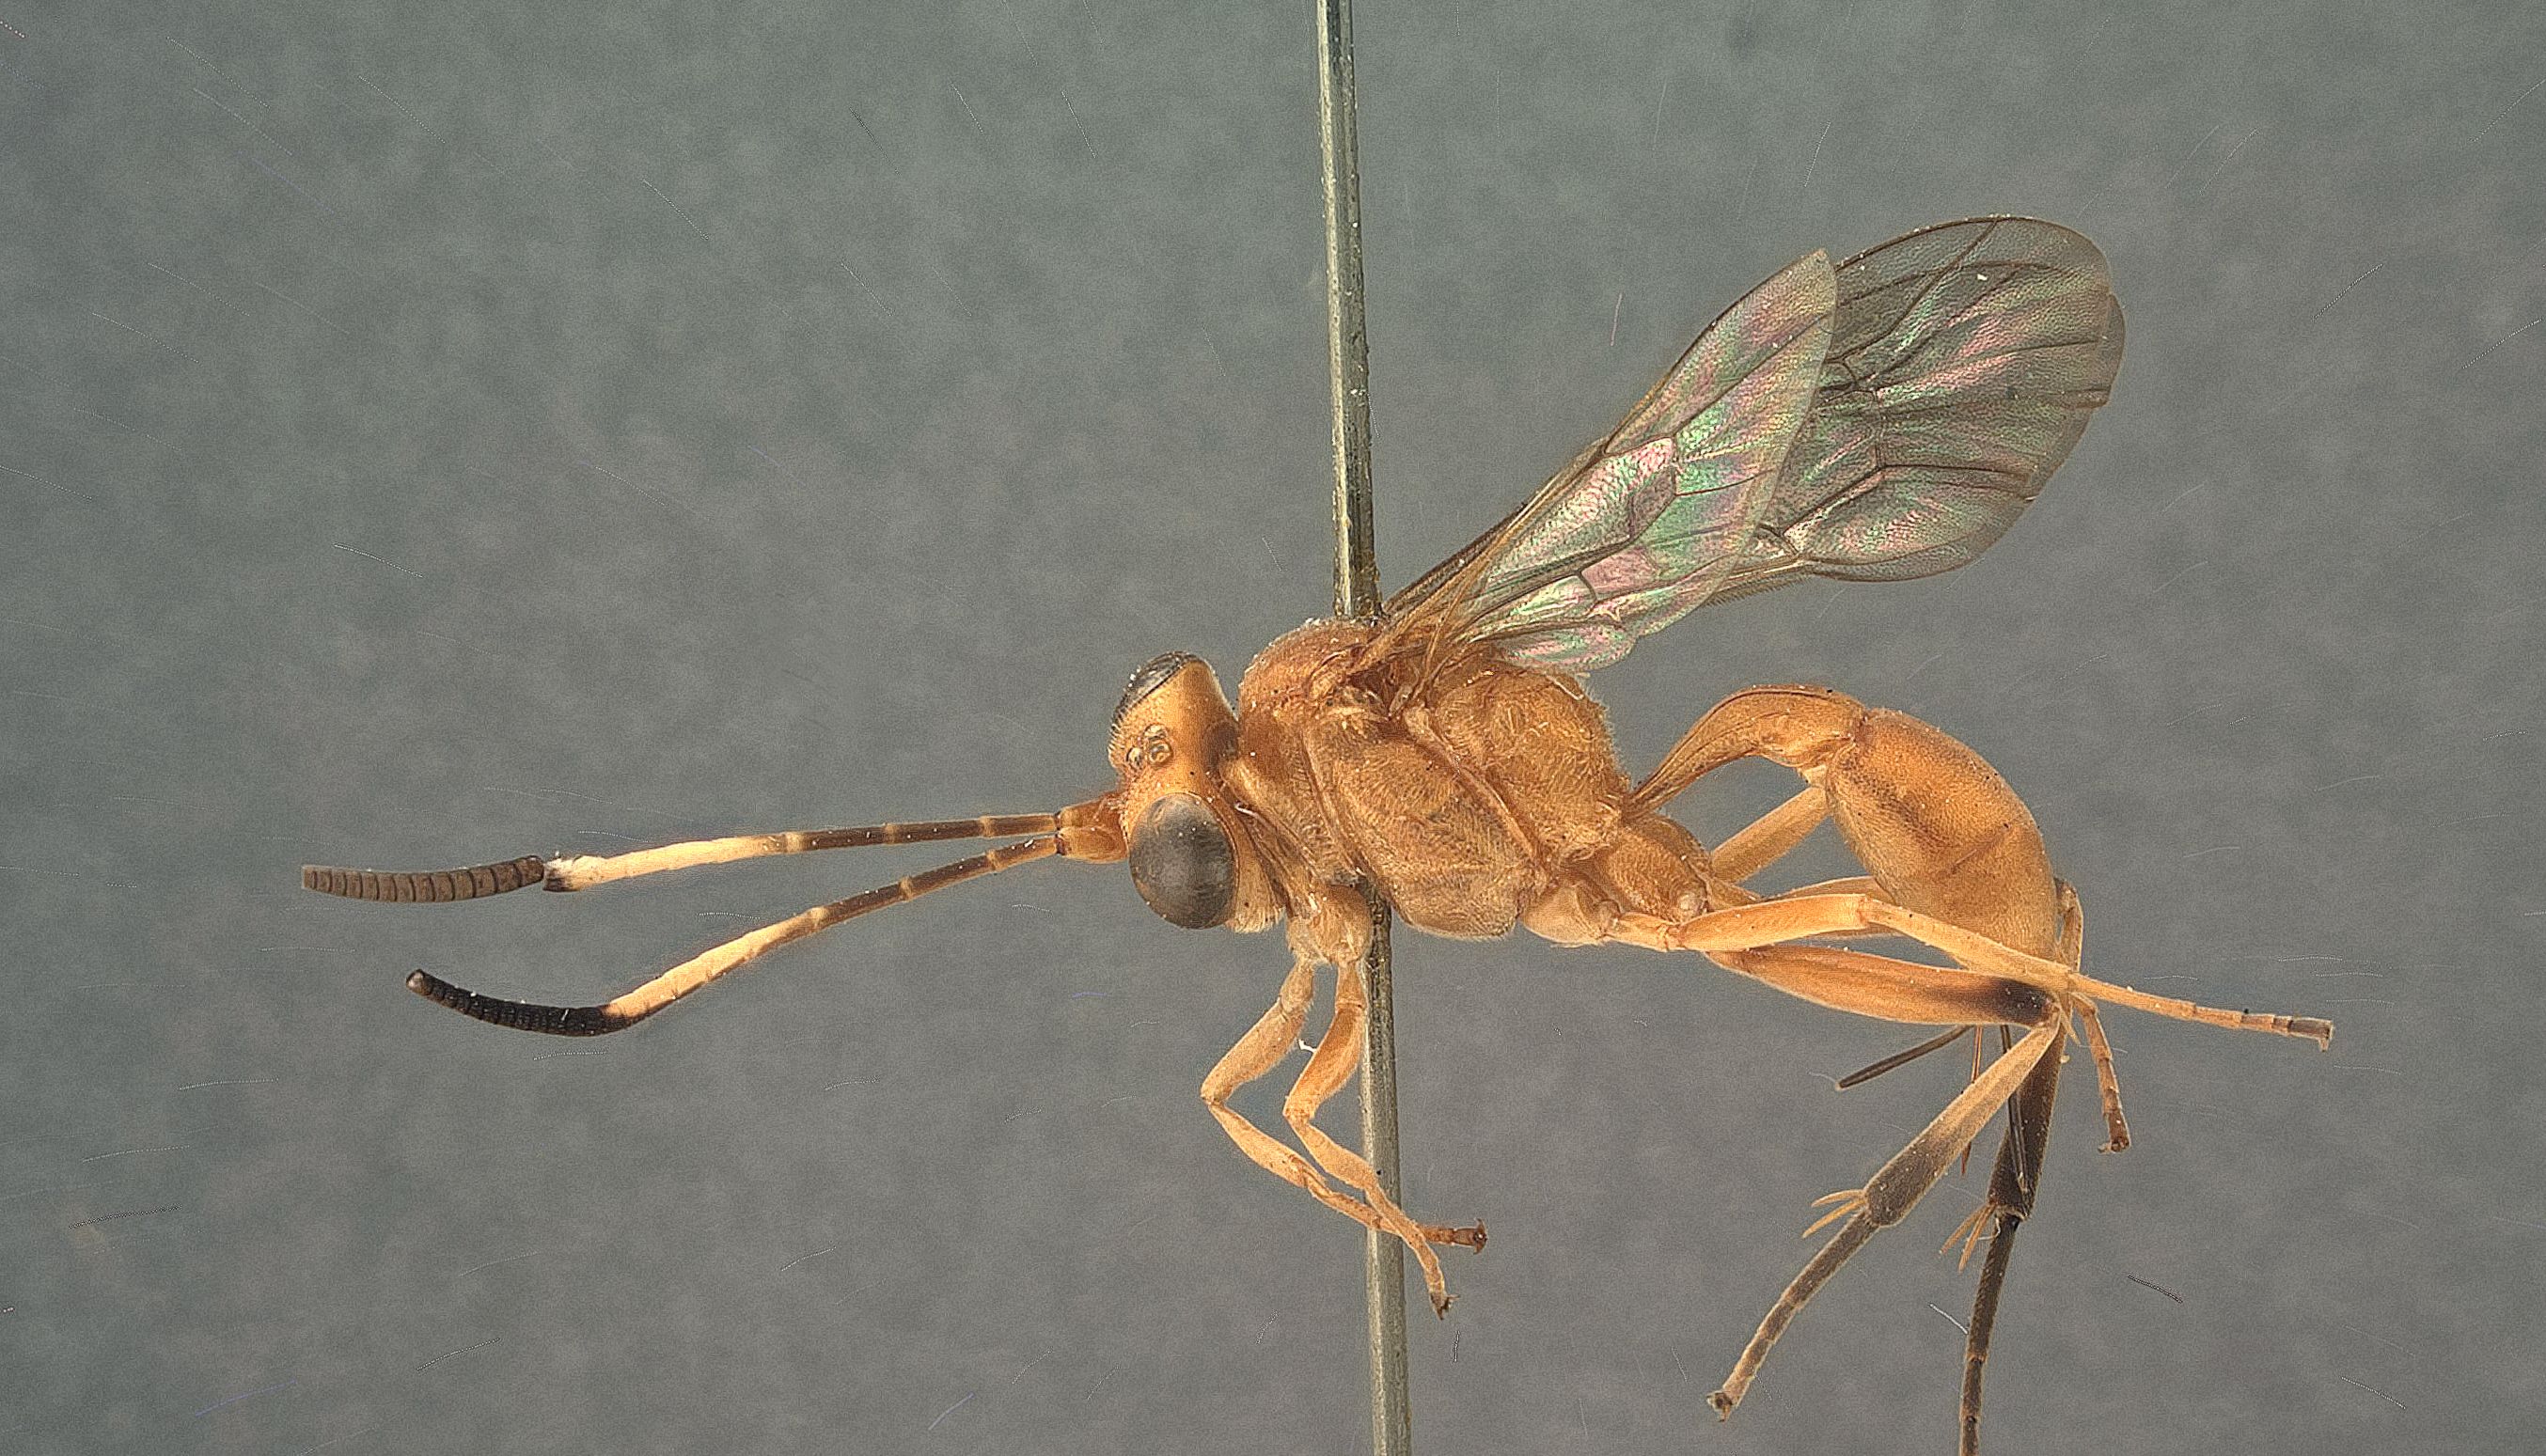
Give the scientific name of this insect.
Hemigaster malayensis
